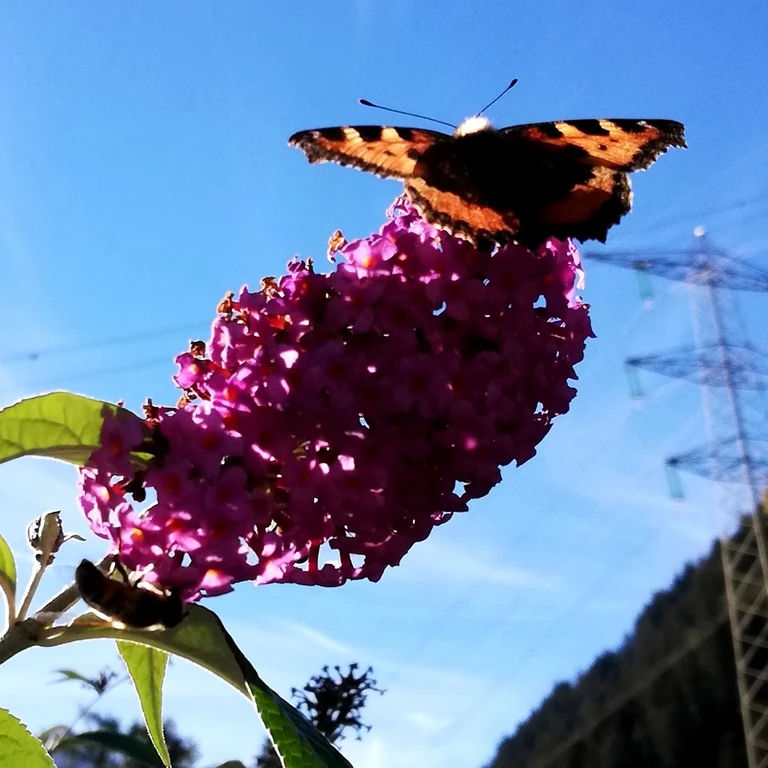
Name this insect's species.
Aglais urticae
